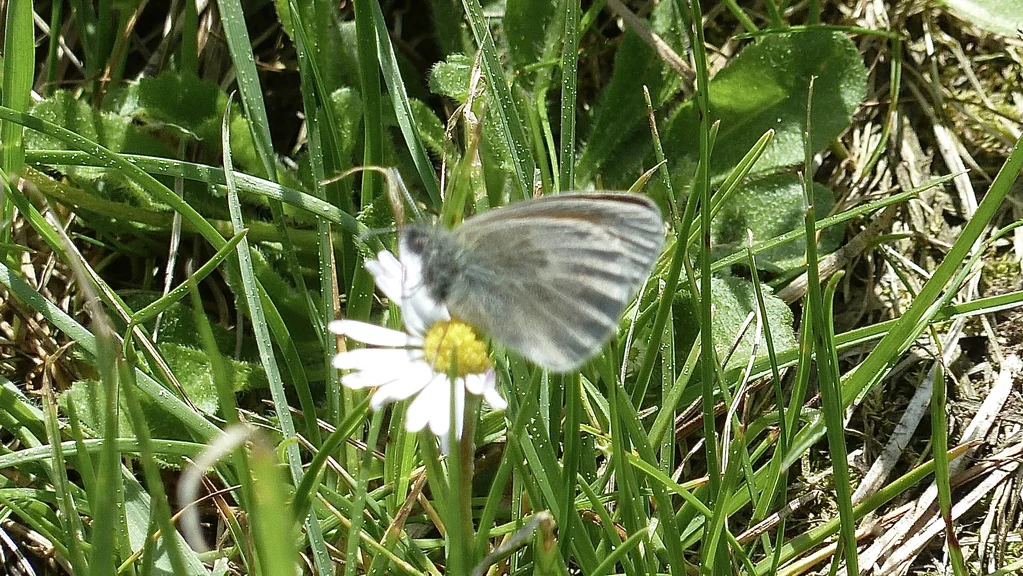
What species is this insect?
Coenonympha pamphilus
